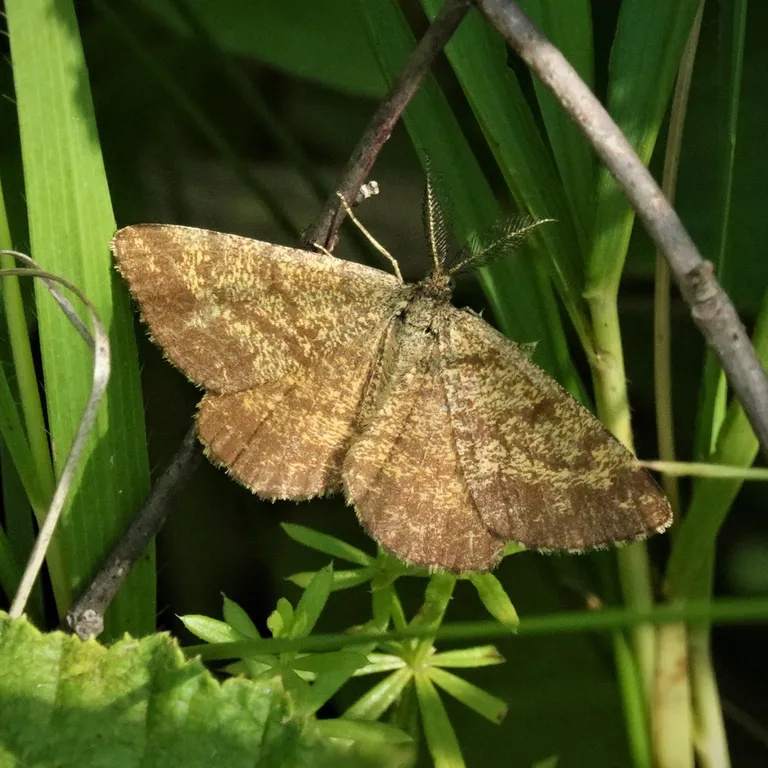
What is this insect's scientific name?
Ematurga atomaria
